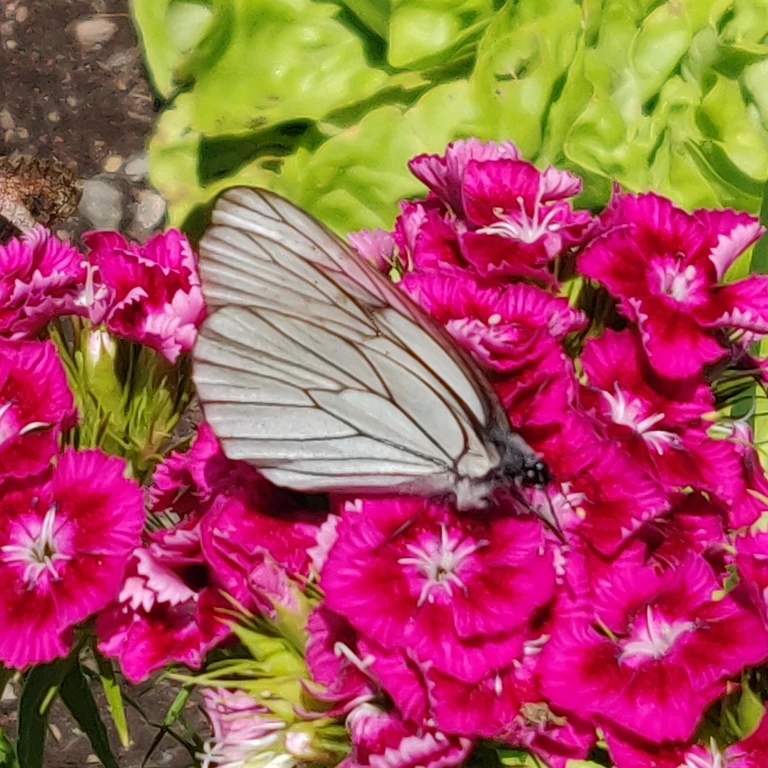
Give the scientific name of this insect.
Aporia crataegi
